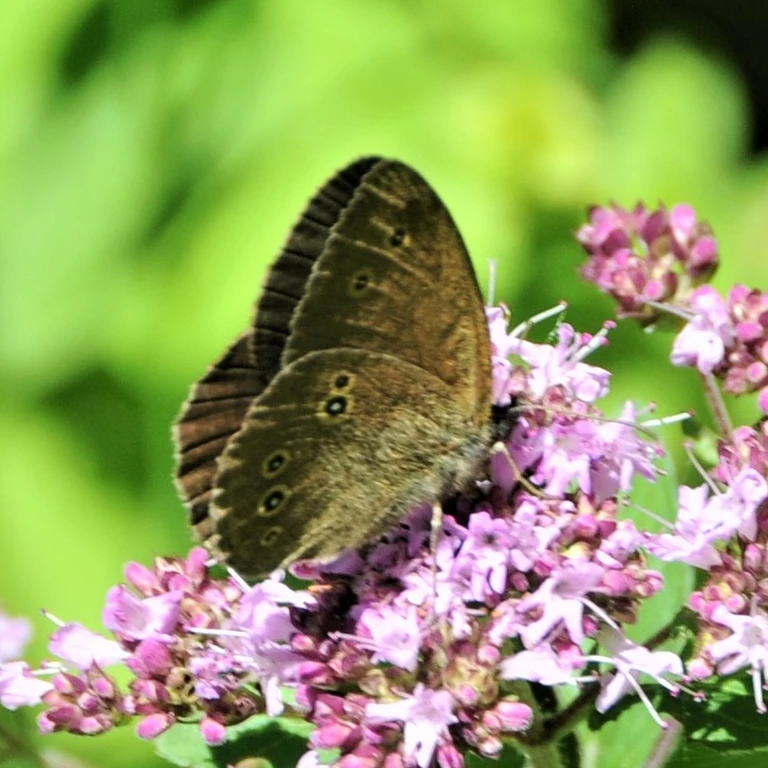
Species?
Aphantopus hyperantus
